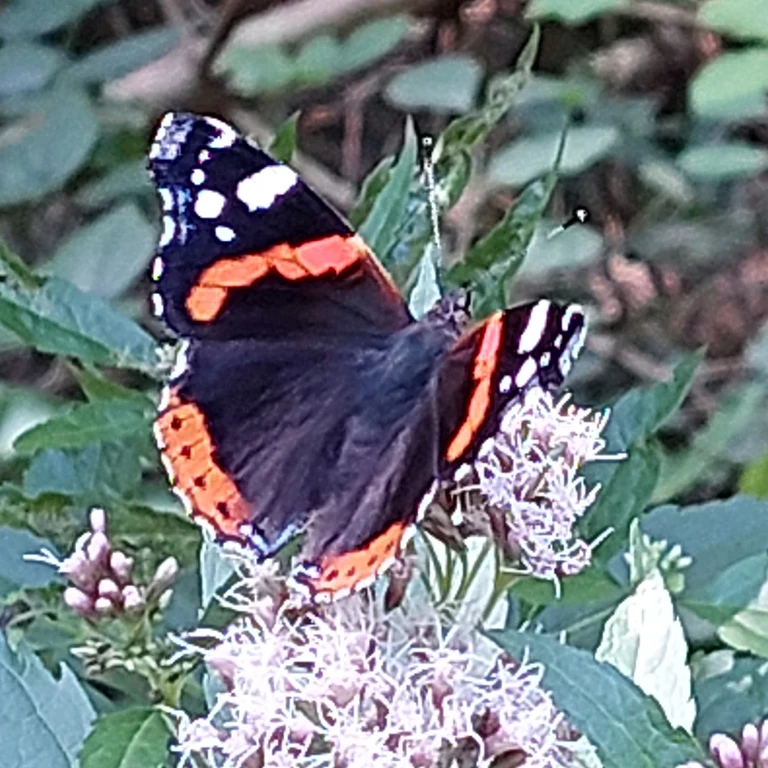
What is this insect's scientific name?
Vanessa atalanta
